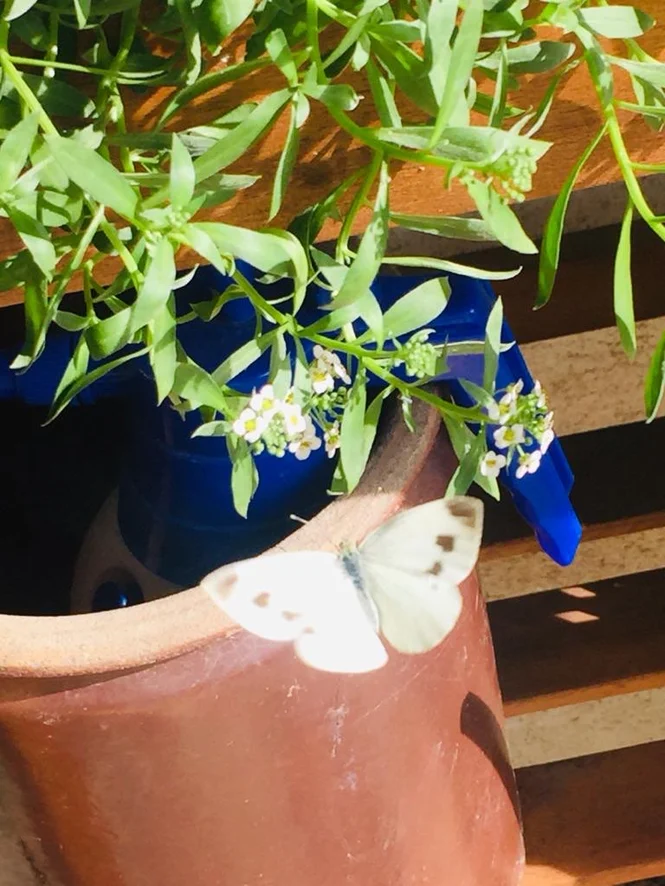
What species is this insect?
Pieris mannii
